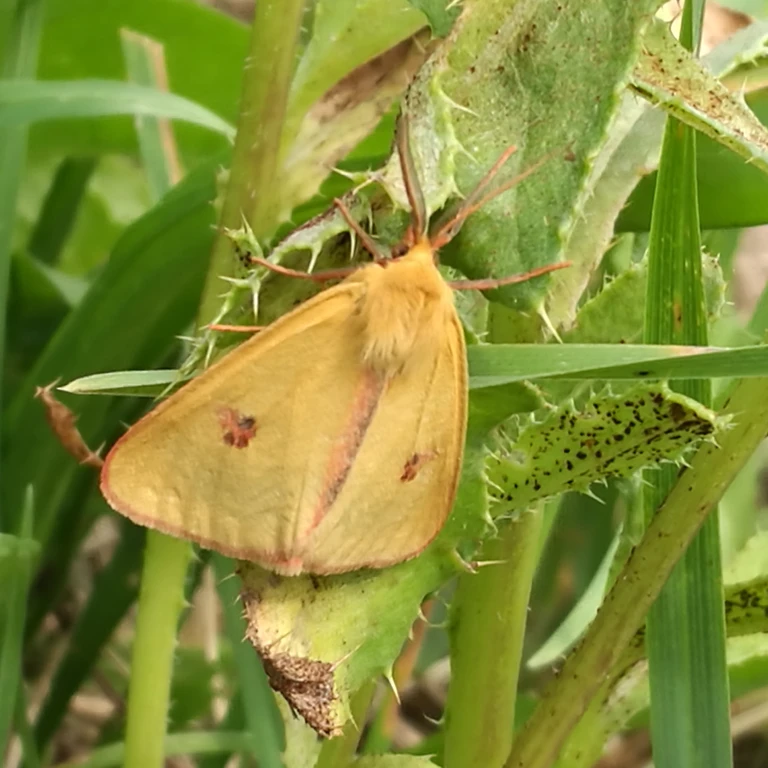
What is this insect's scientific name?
Diacrisia sannio
